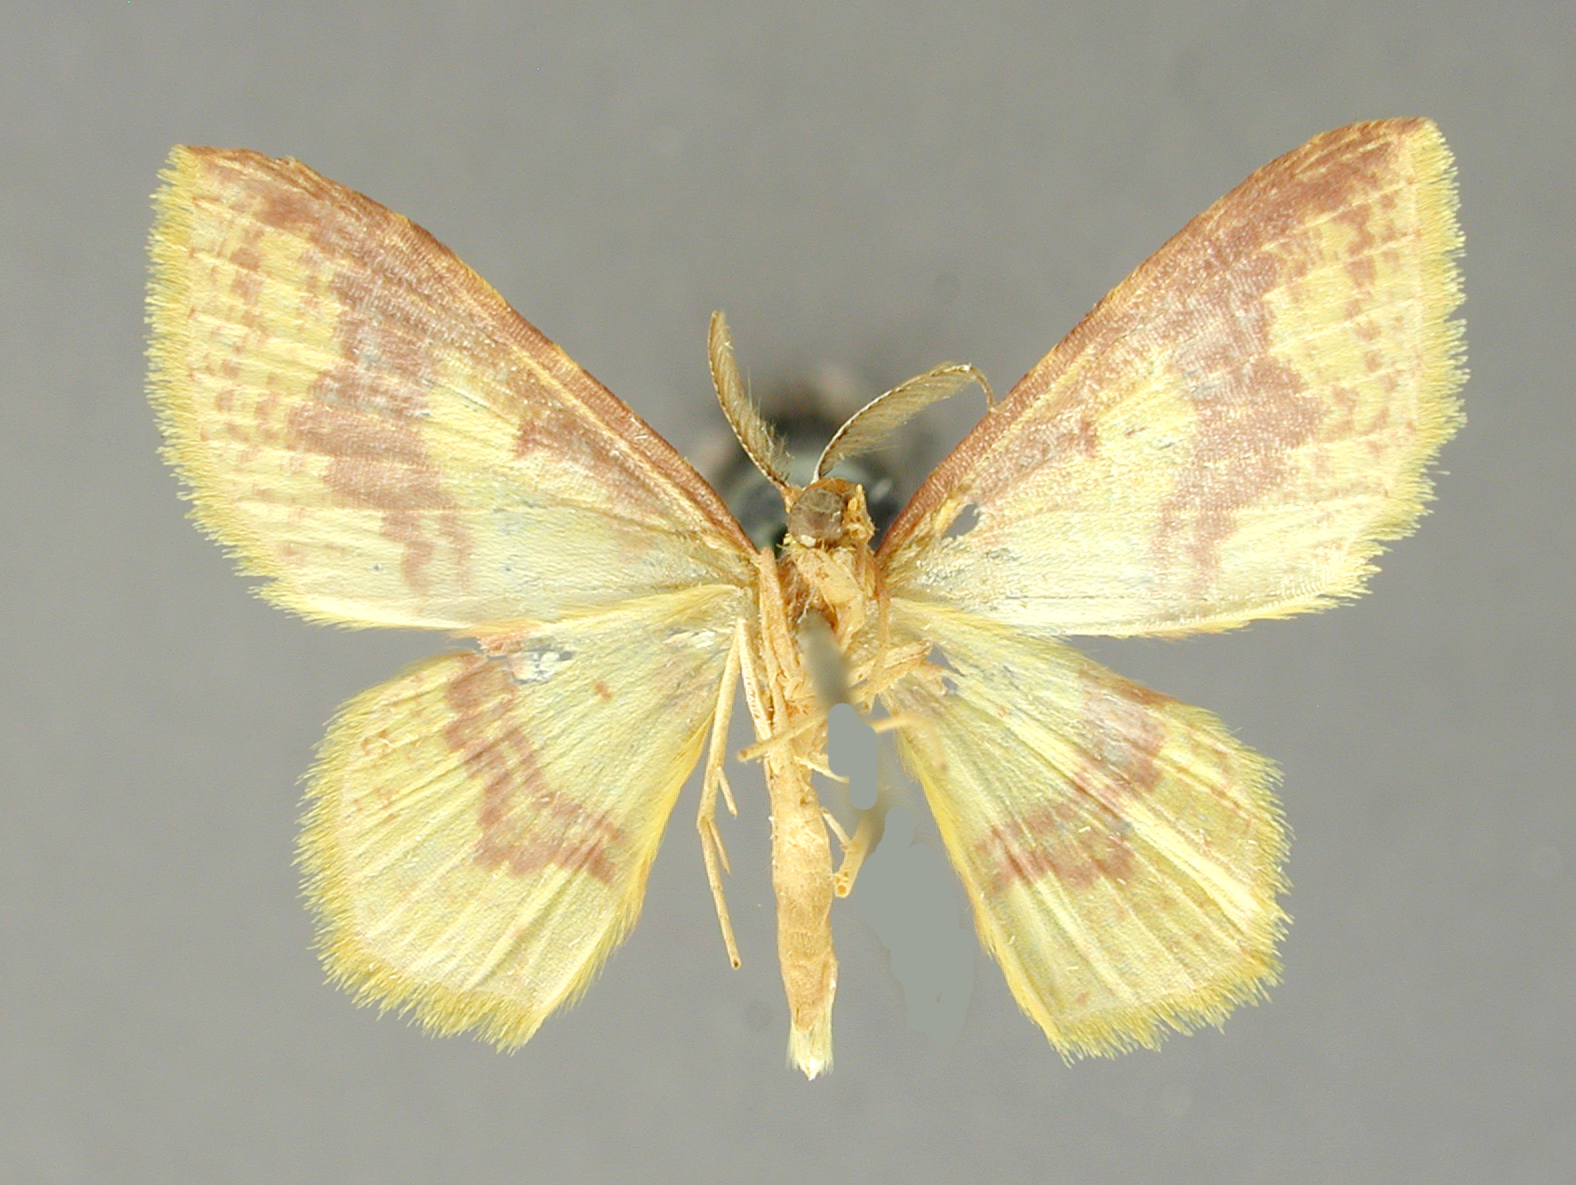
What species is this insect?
Cambogia guapa
